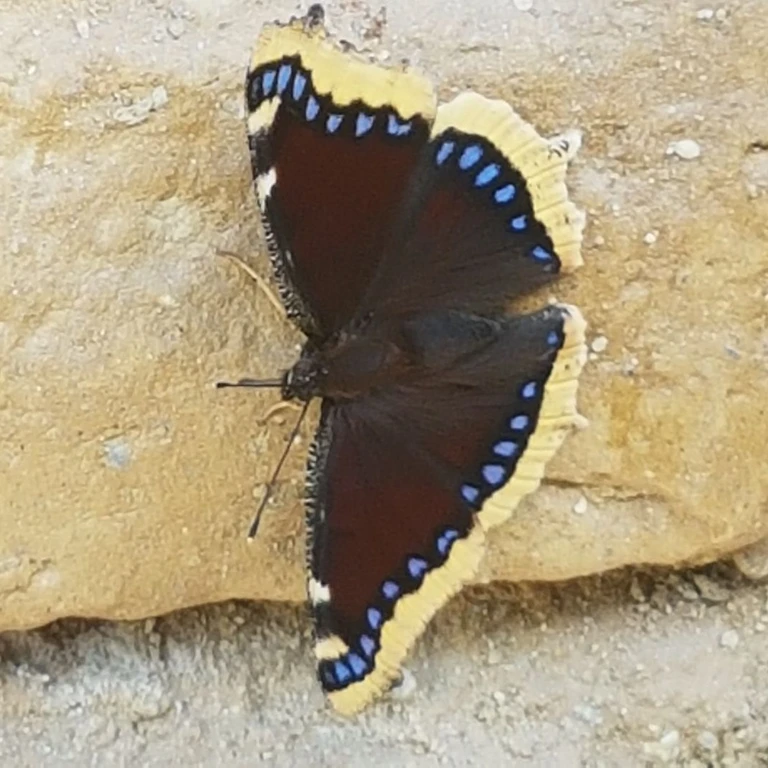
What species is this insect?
Nymphalis antiopa
